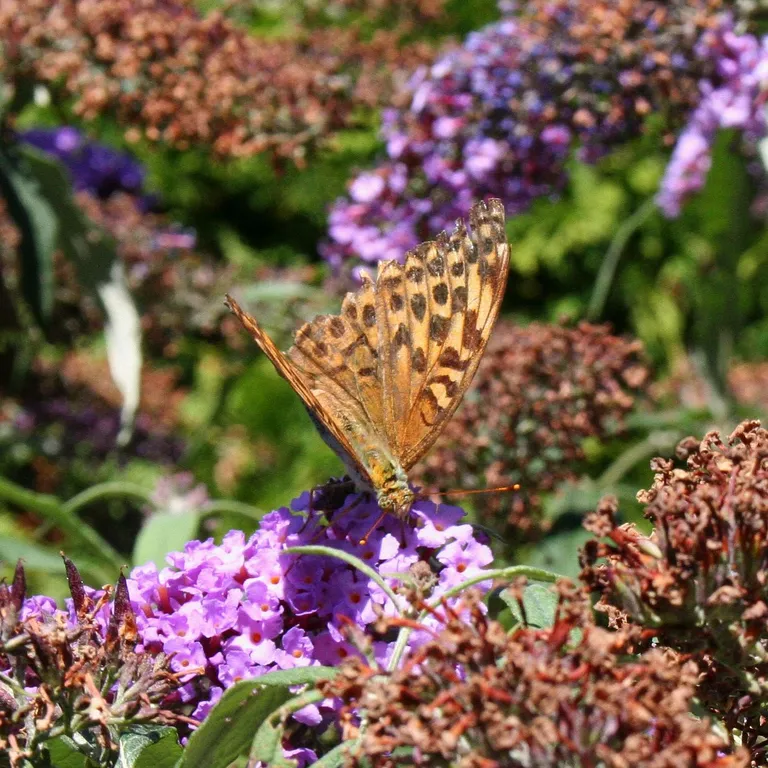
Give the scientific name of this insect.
Argynnis paphia
